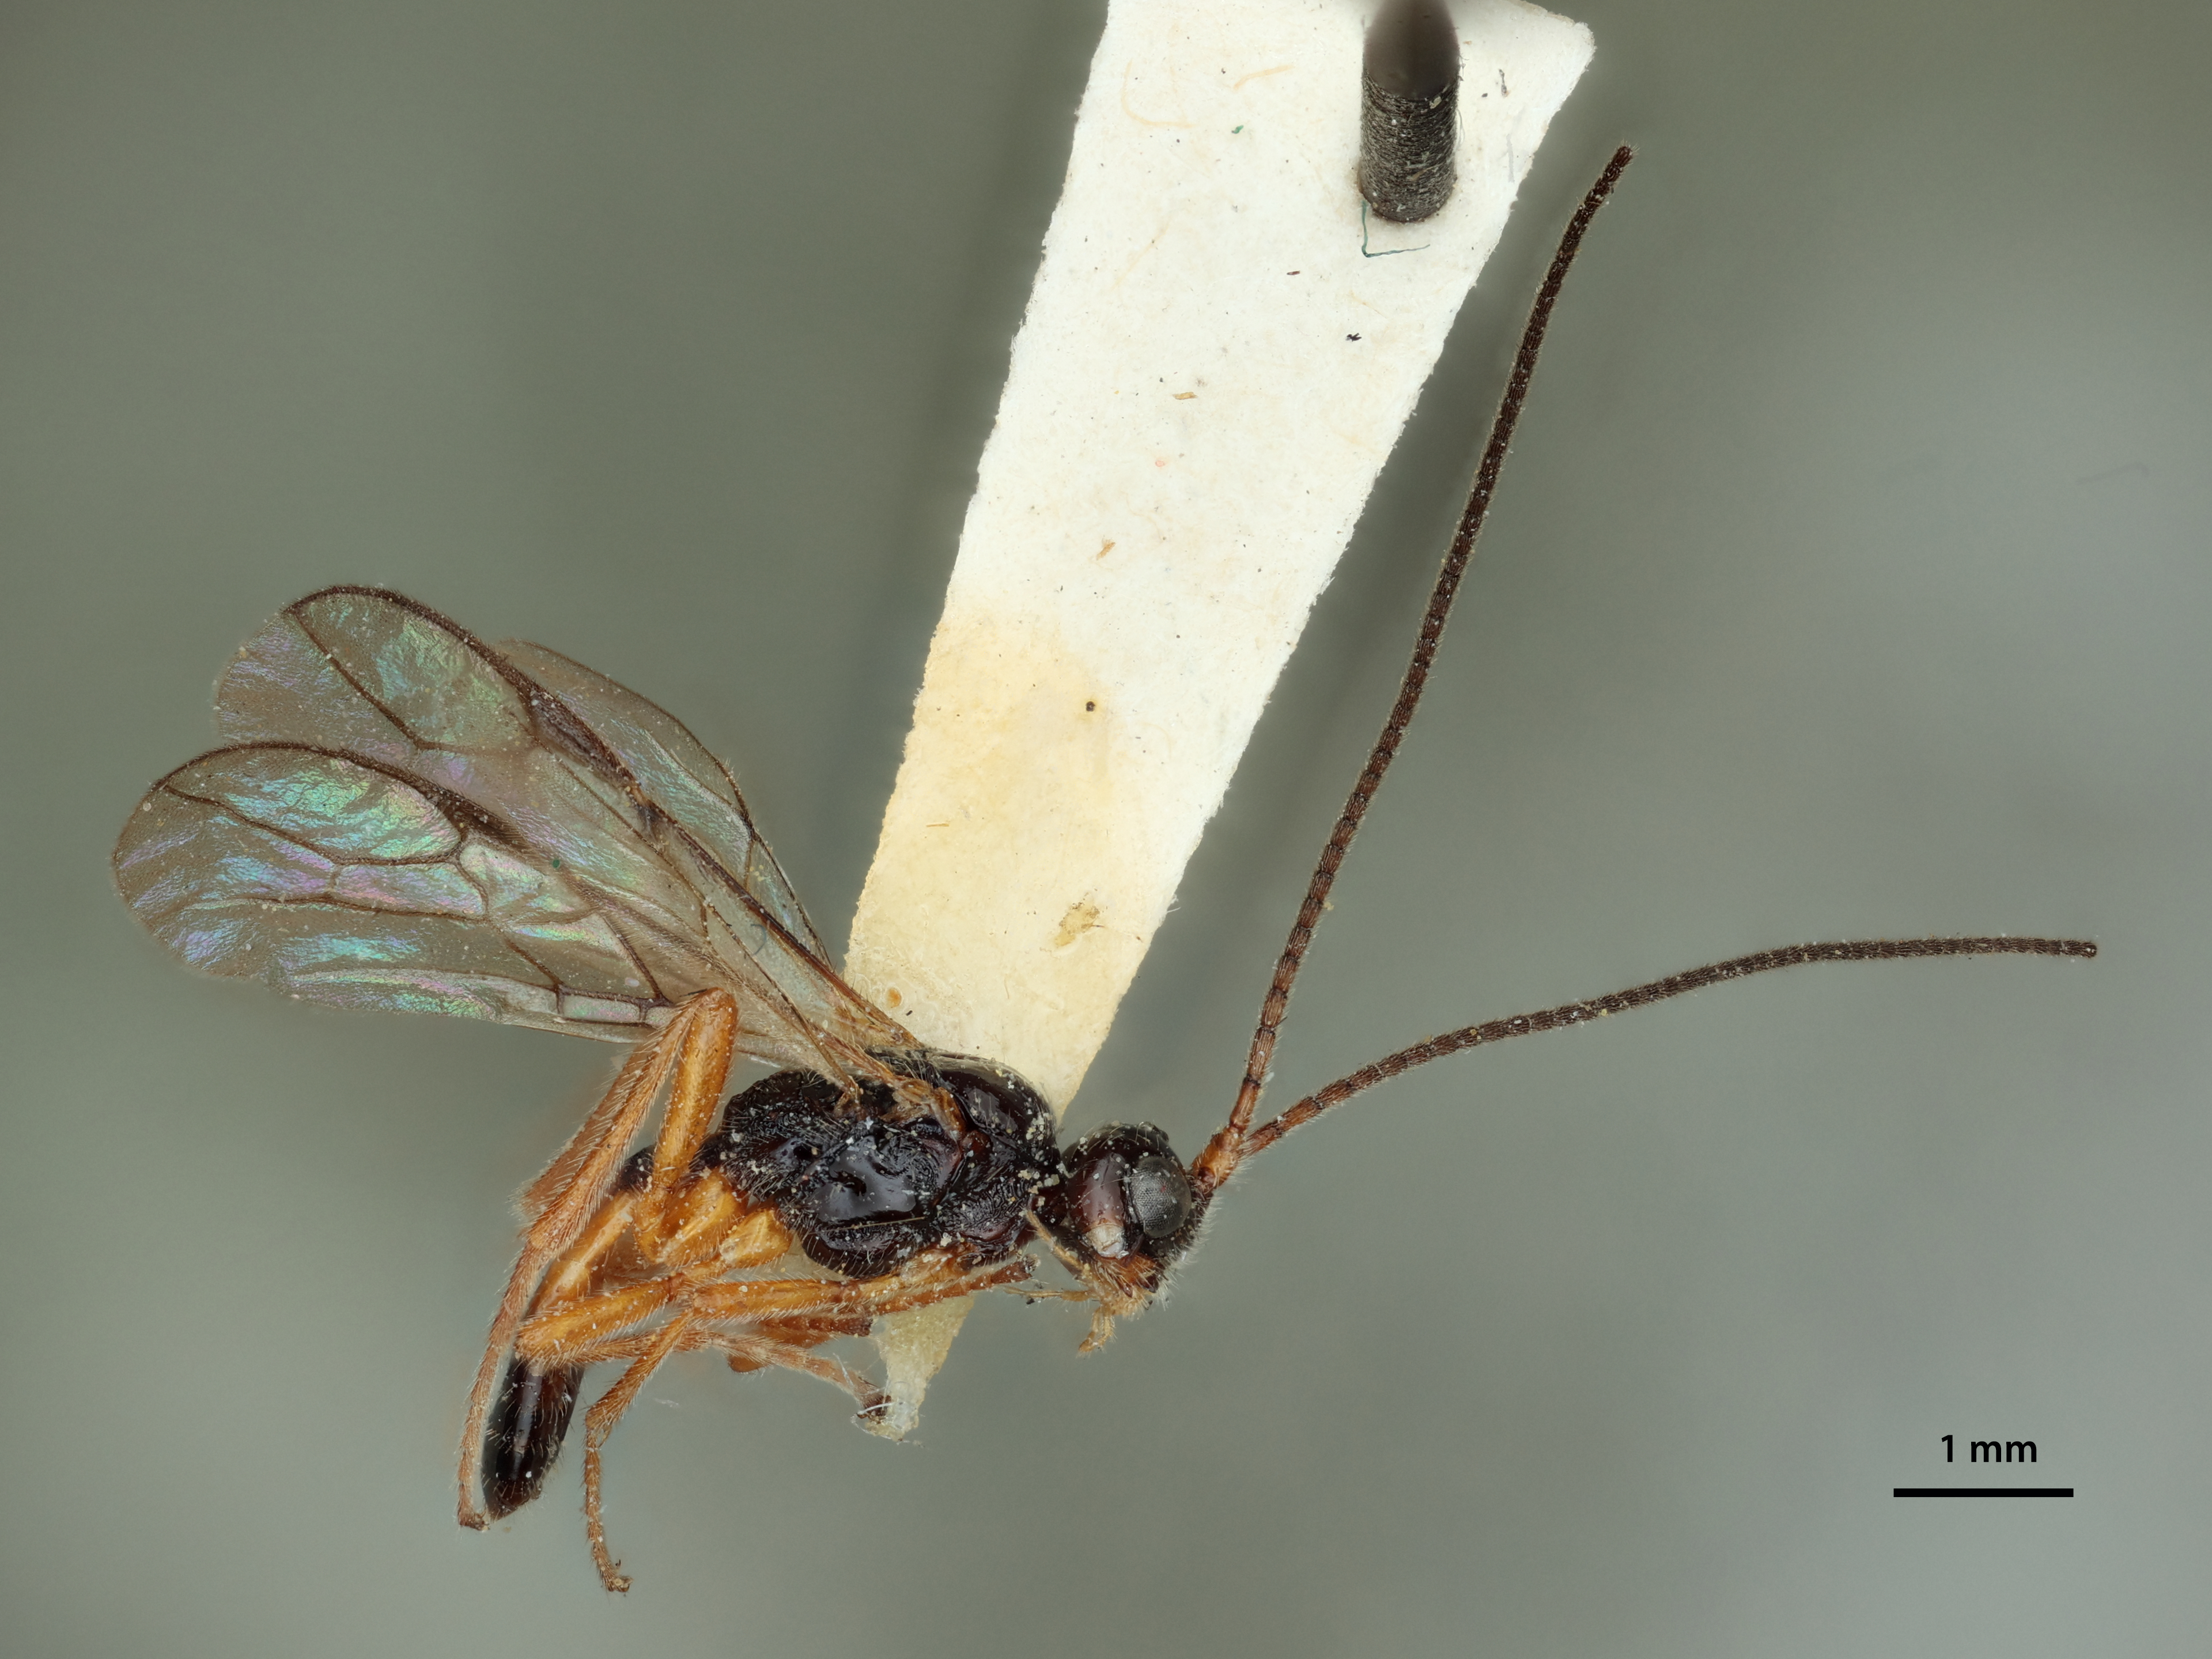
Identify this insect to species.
Phaenocarpa curvata
